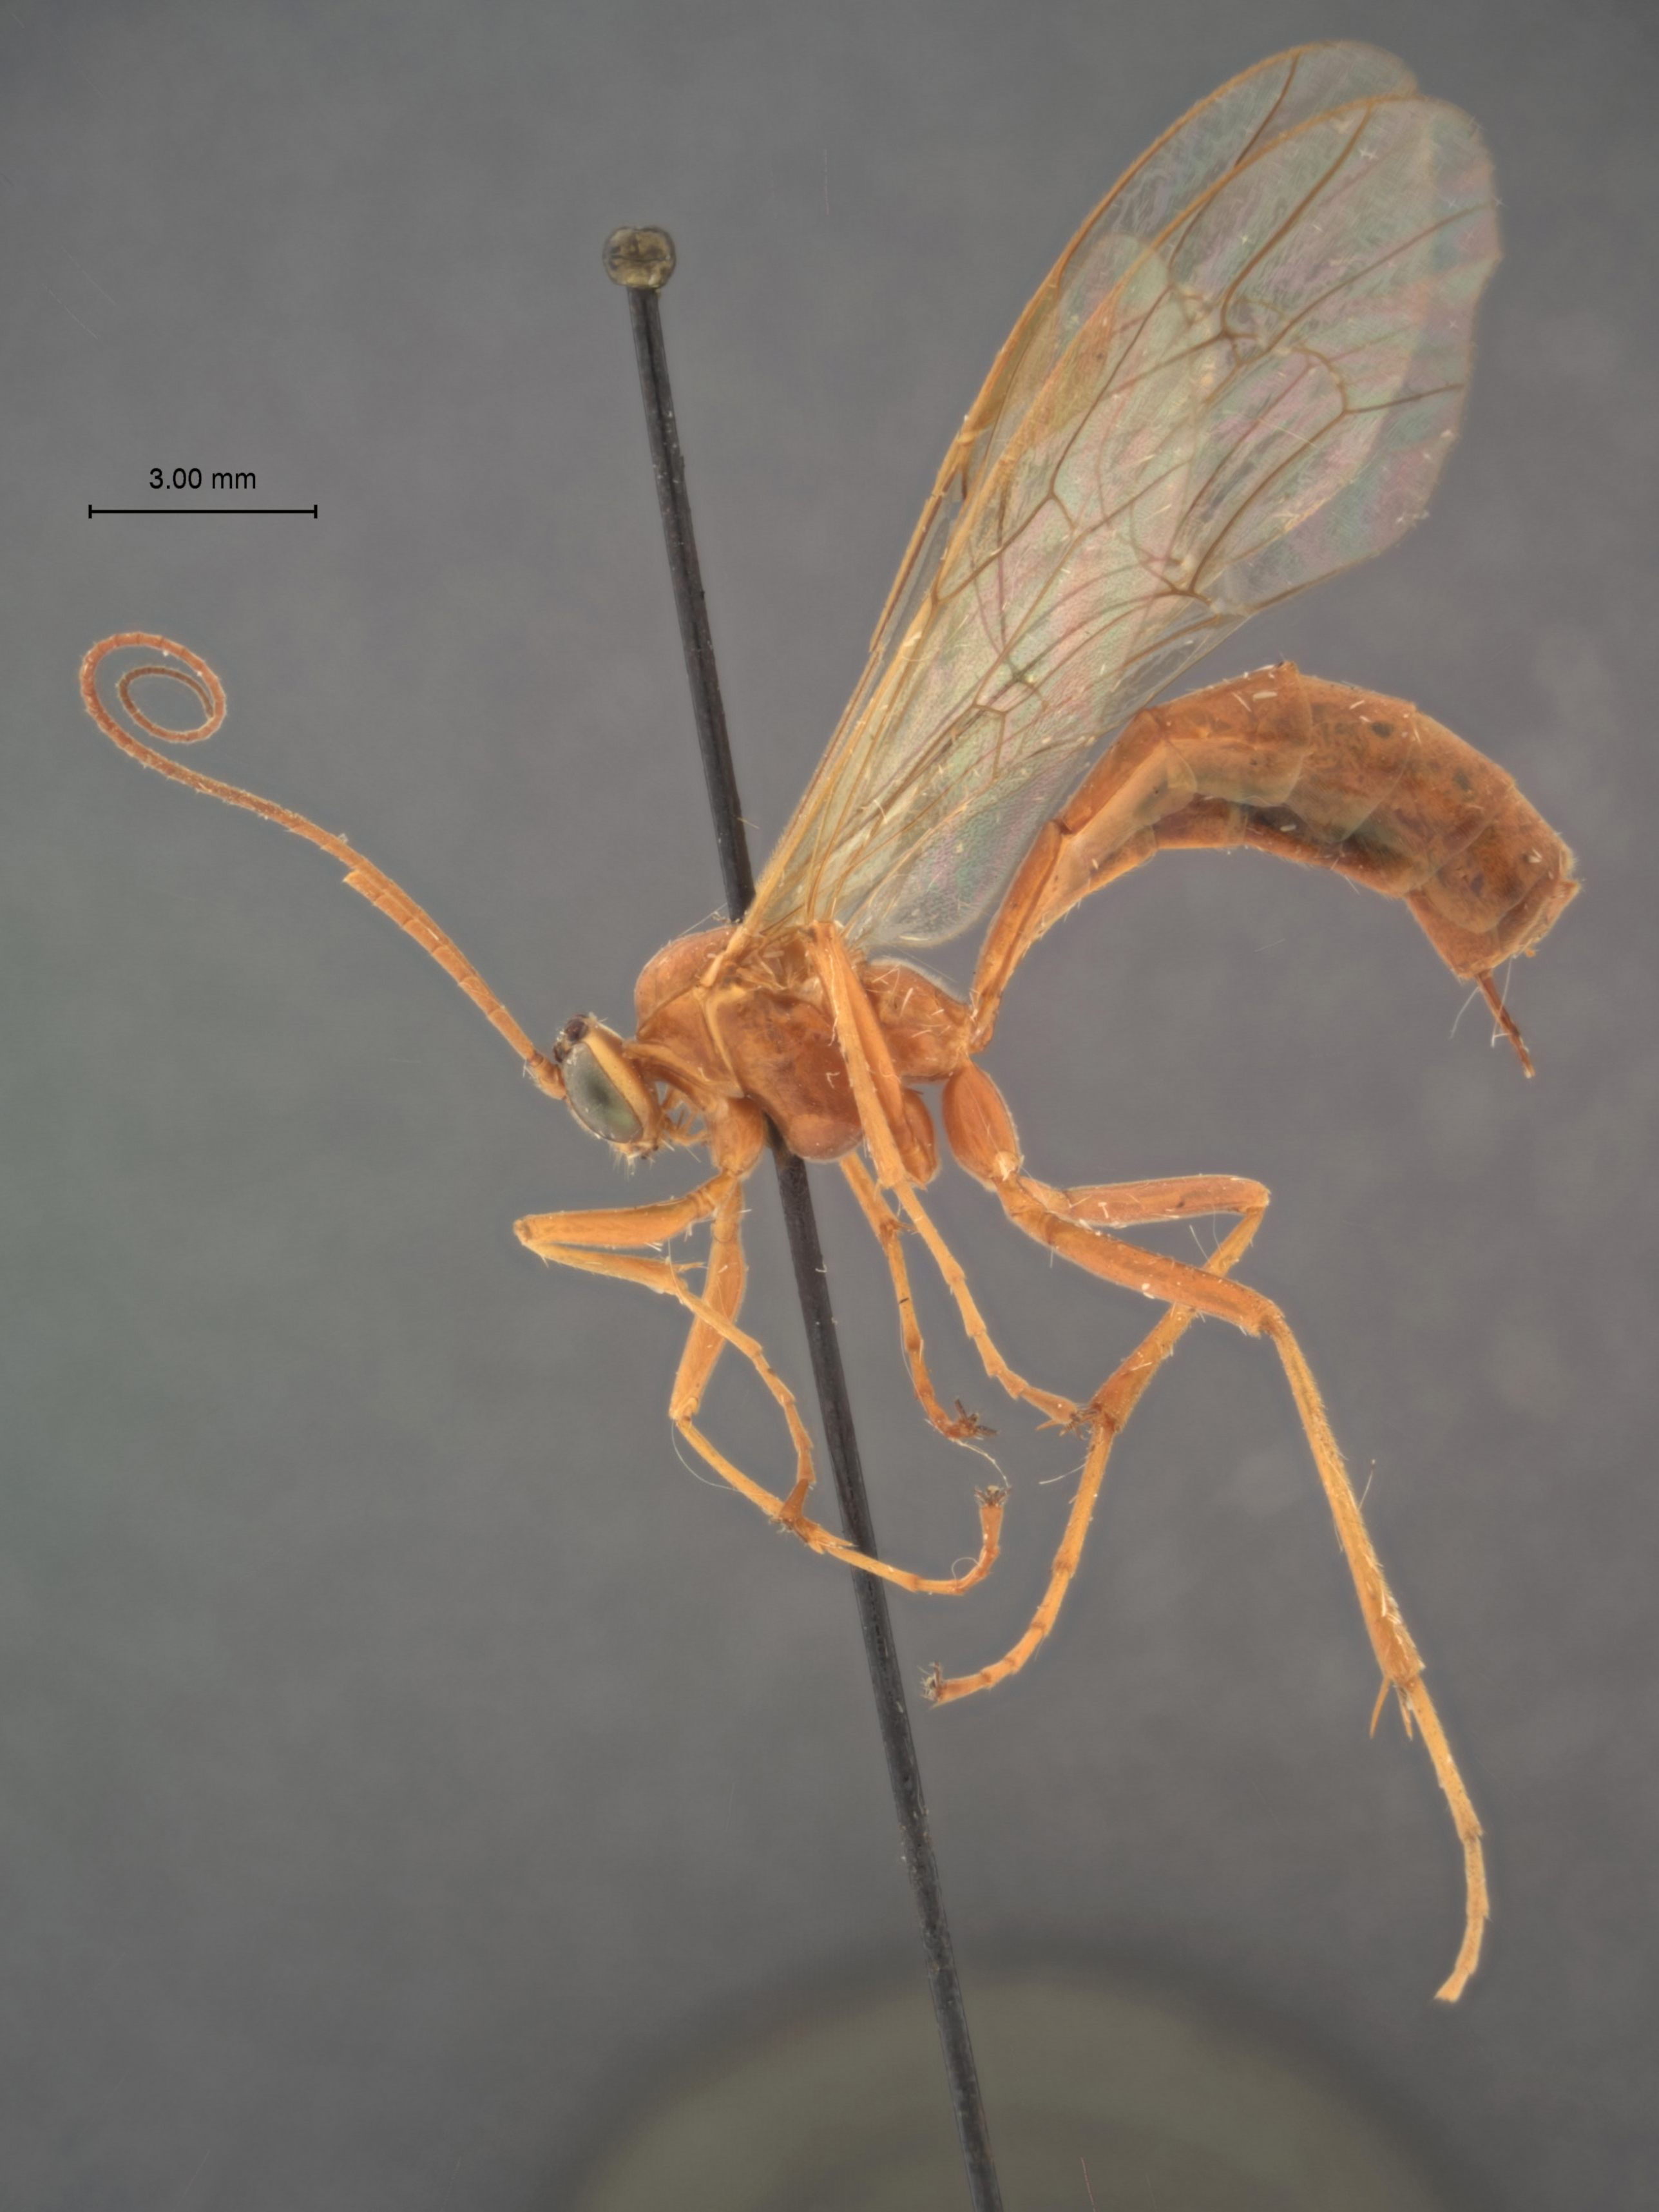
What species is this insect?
Parabates cristatoides
